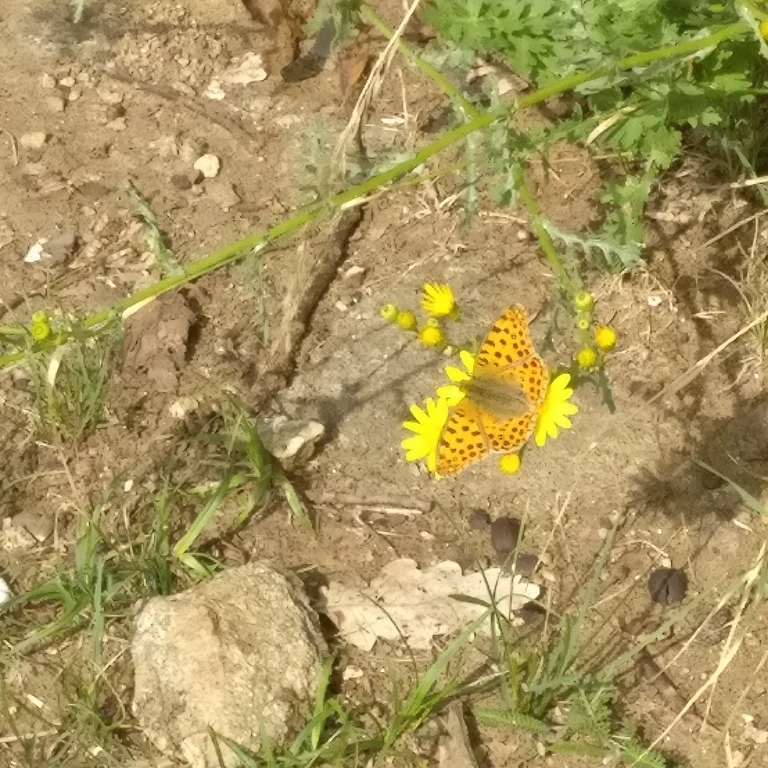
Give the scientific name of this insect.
Issoria lathonia
